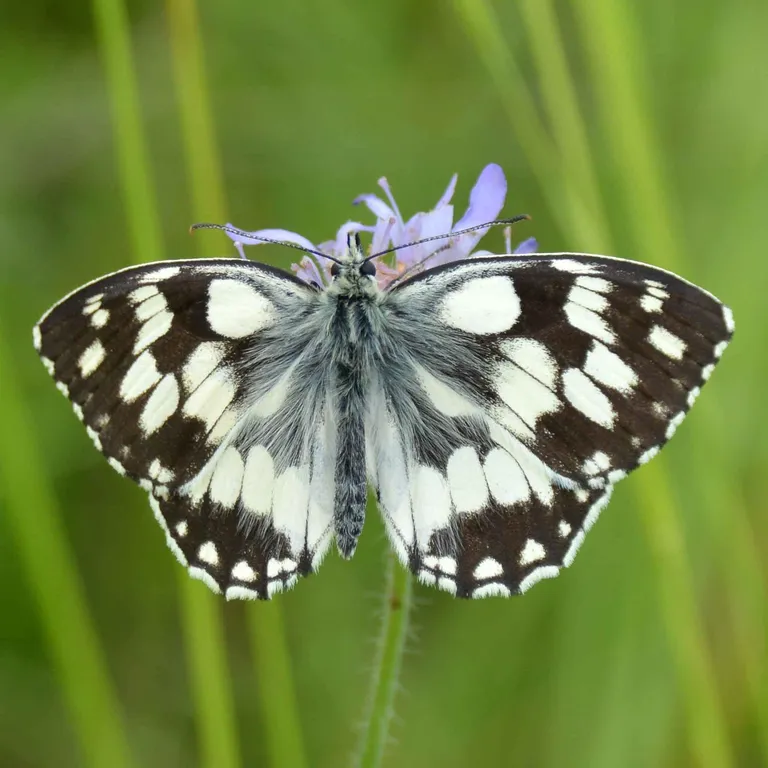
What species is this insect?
Melanargia galathea
